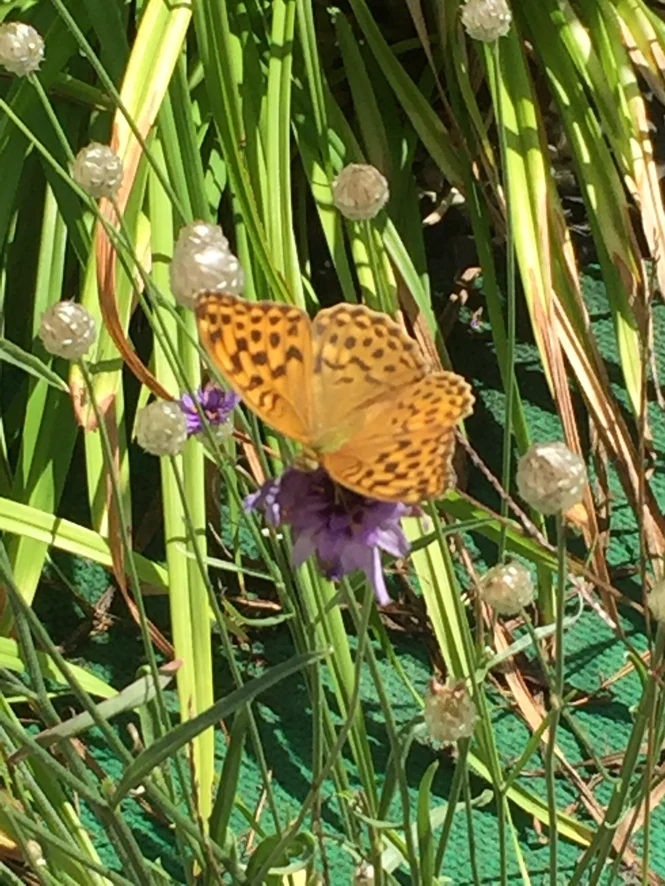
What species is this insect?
Argynnis paphia
